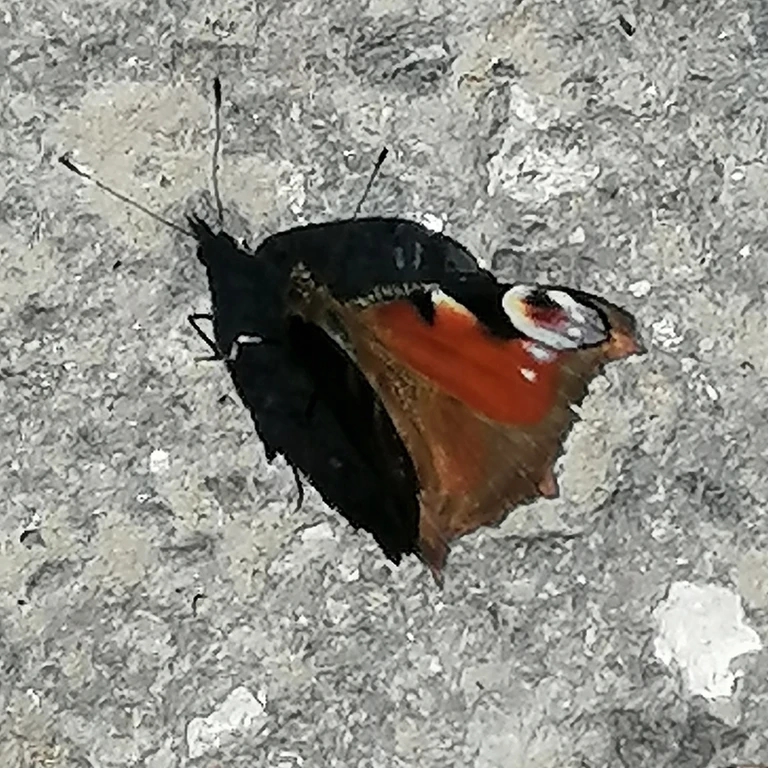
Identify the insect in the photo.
Aglais io
